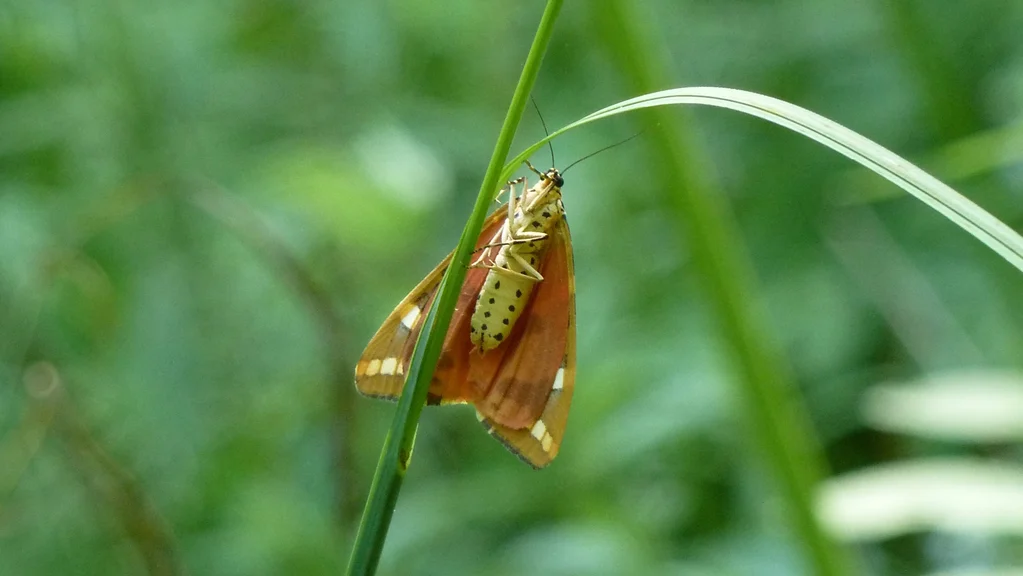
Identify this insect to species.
Euplagia quadripunctaria
